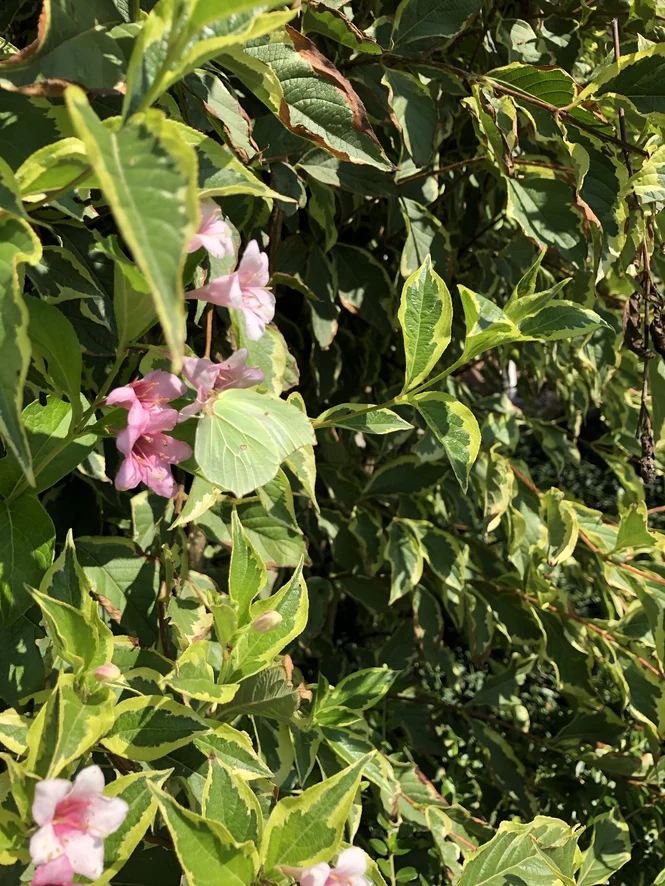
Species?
Gonepteryx rhamni
